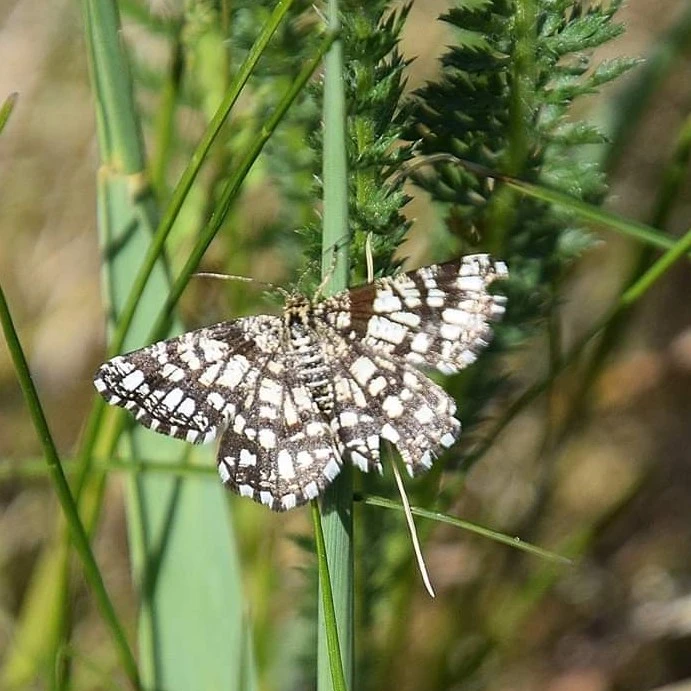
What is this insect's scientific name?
Chiasmia clathrata
